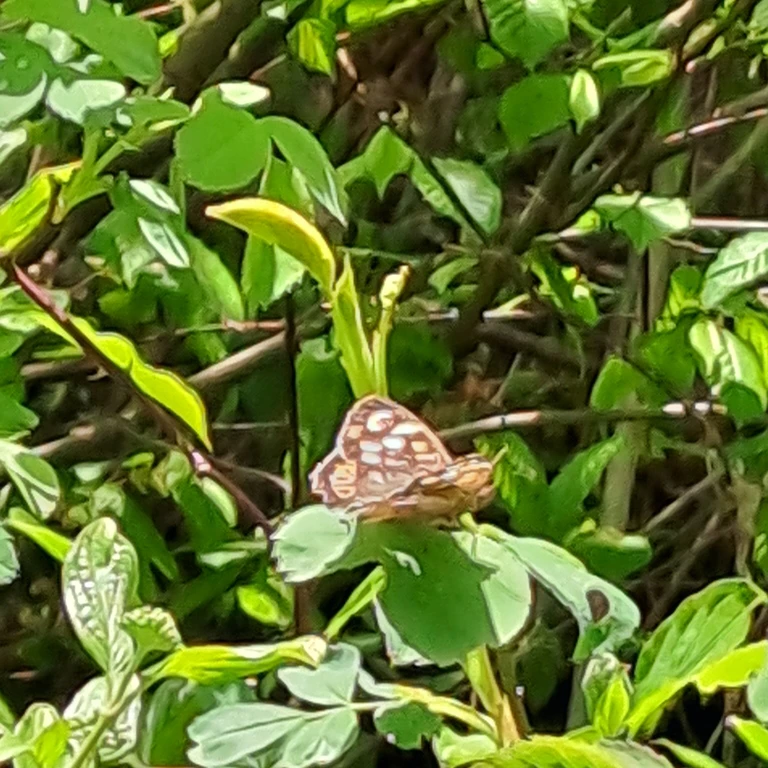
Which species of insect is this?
Pararge aegeria
